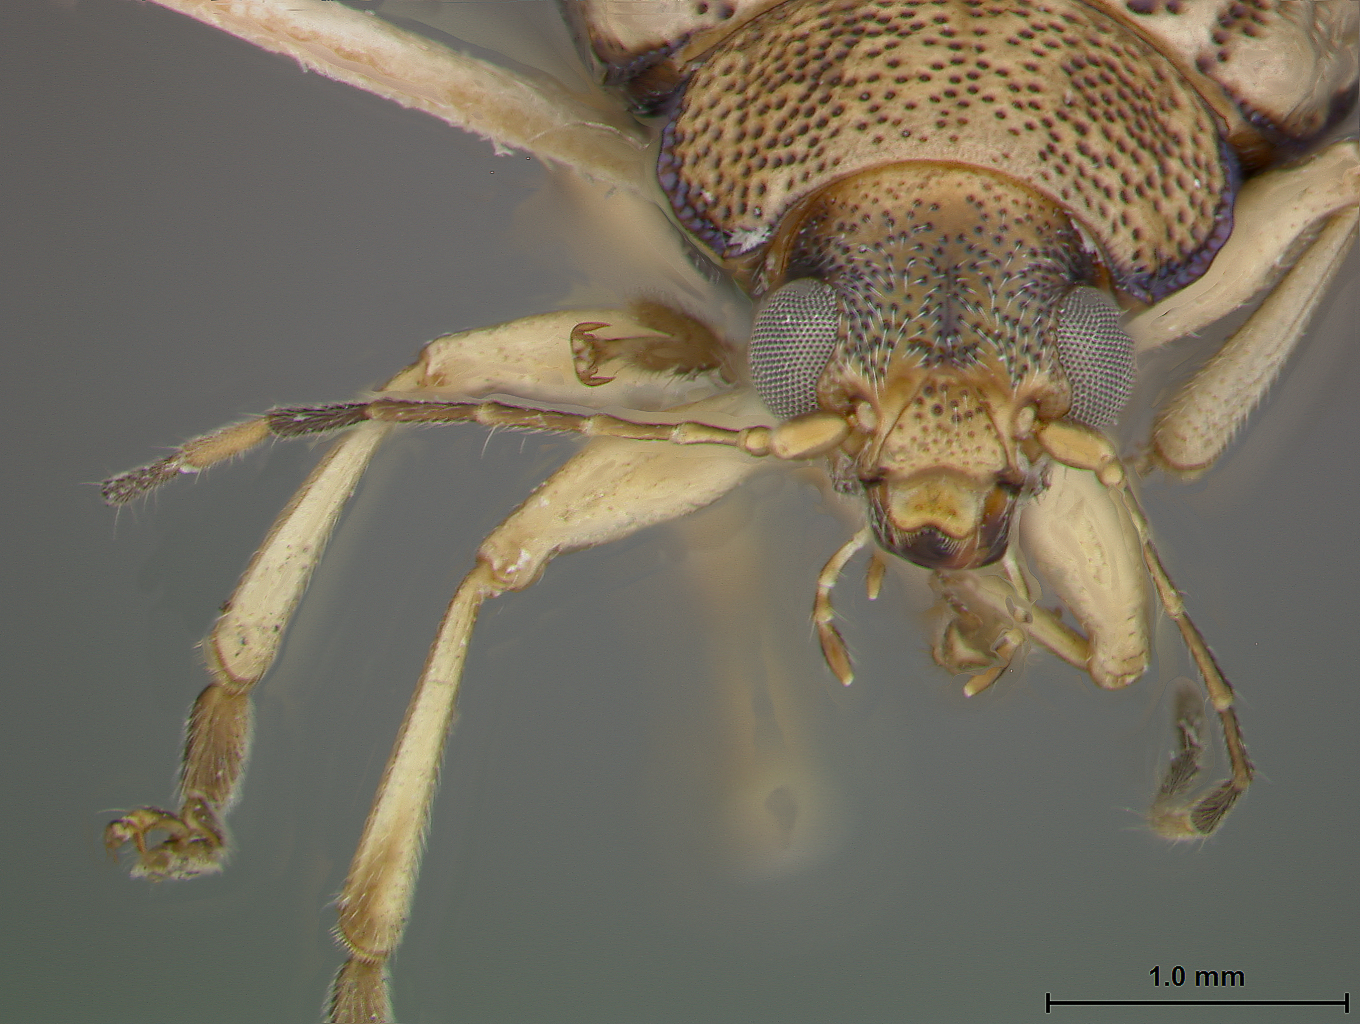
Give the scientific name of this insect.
Colaspis chloropsis
